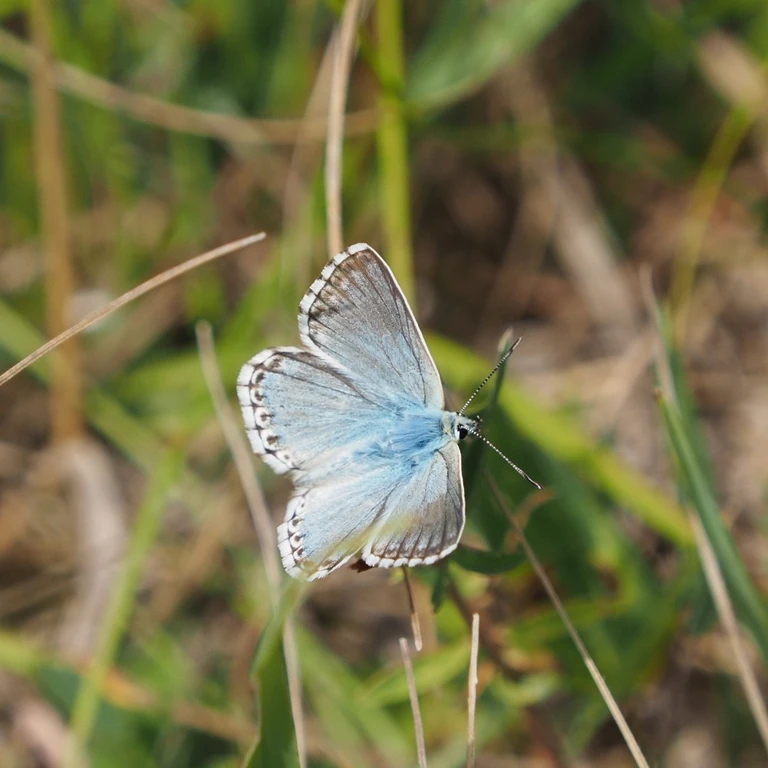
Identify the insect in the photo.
Lysandra coridon
